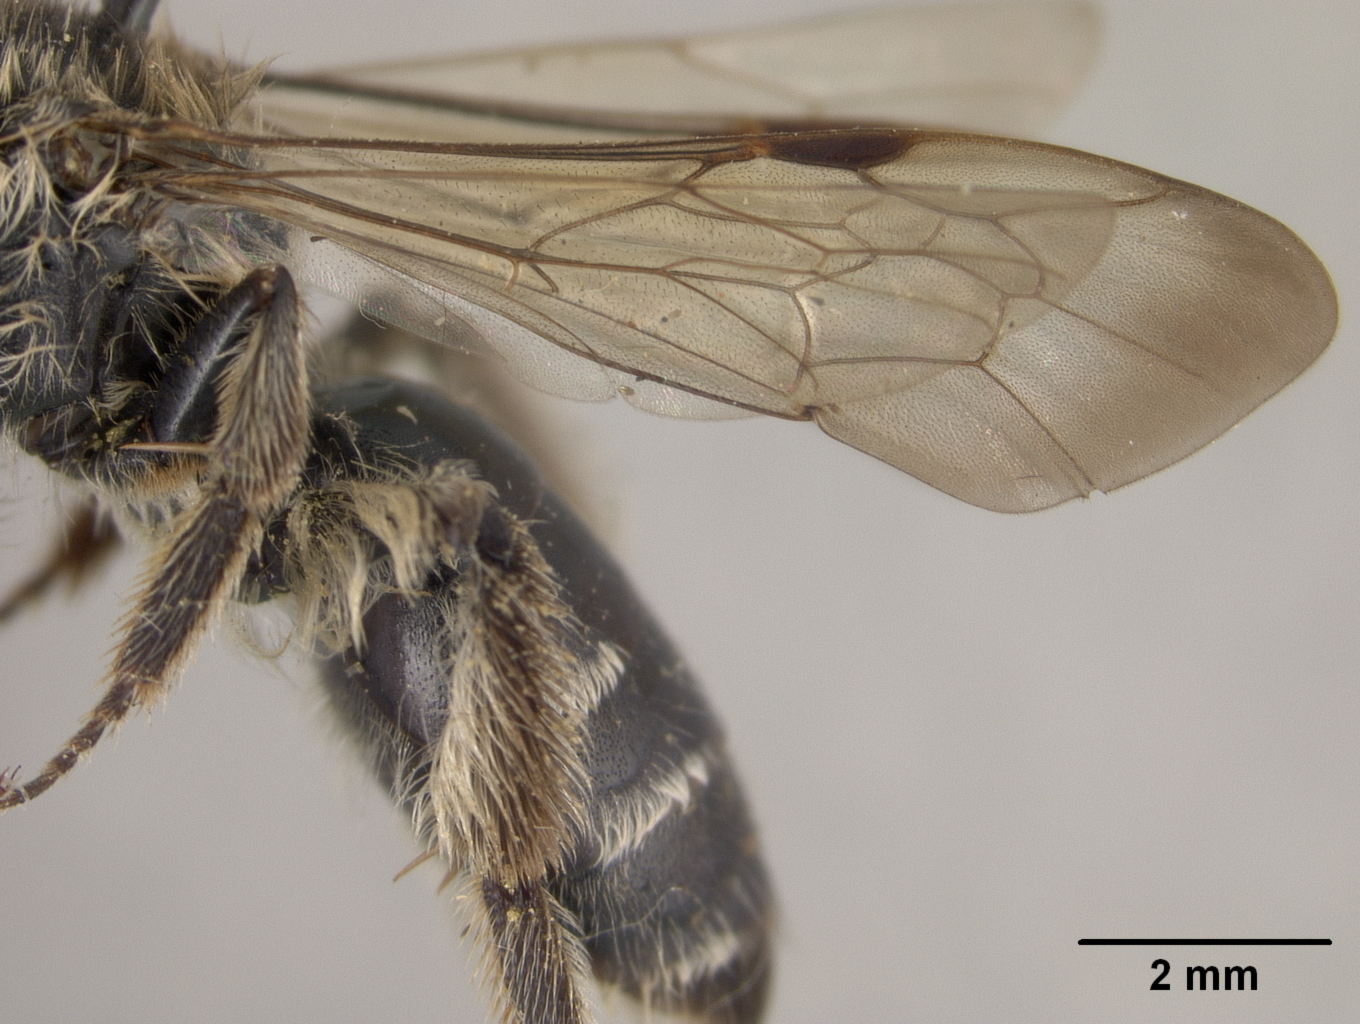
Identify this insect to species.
Andrena azalearum
